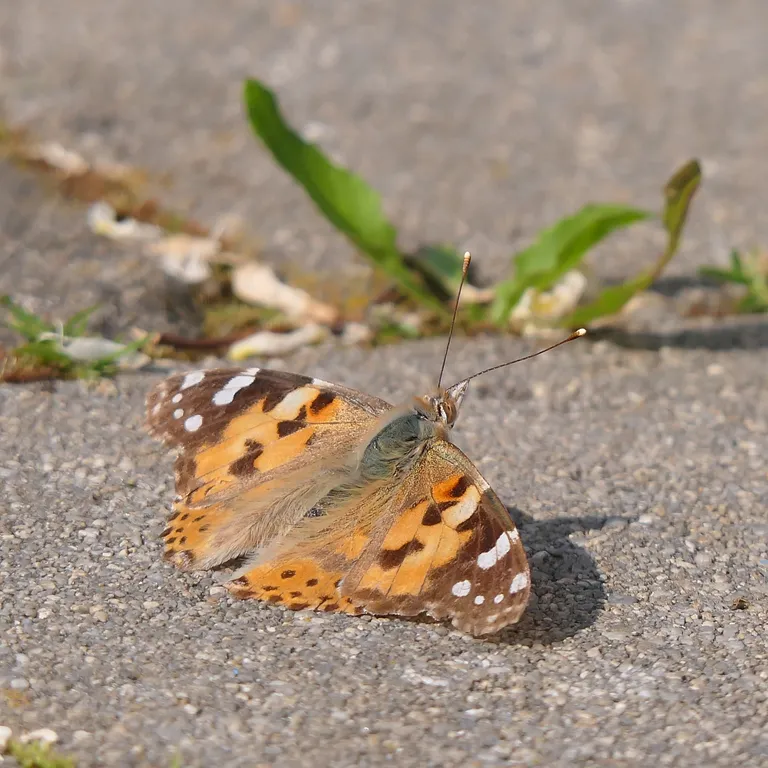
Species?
Vanessa cardui
